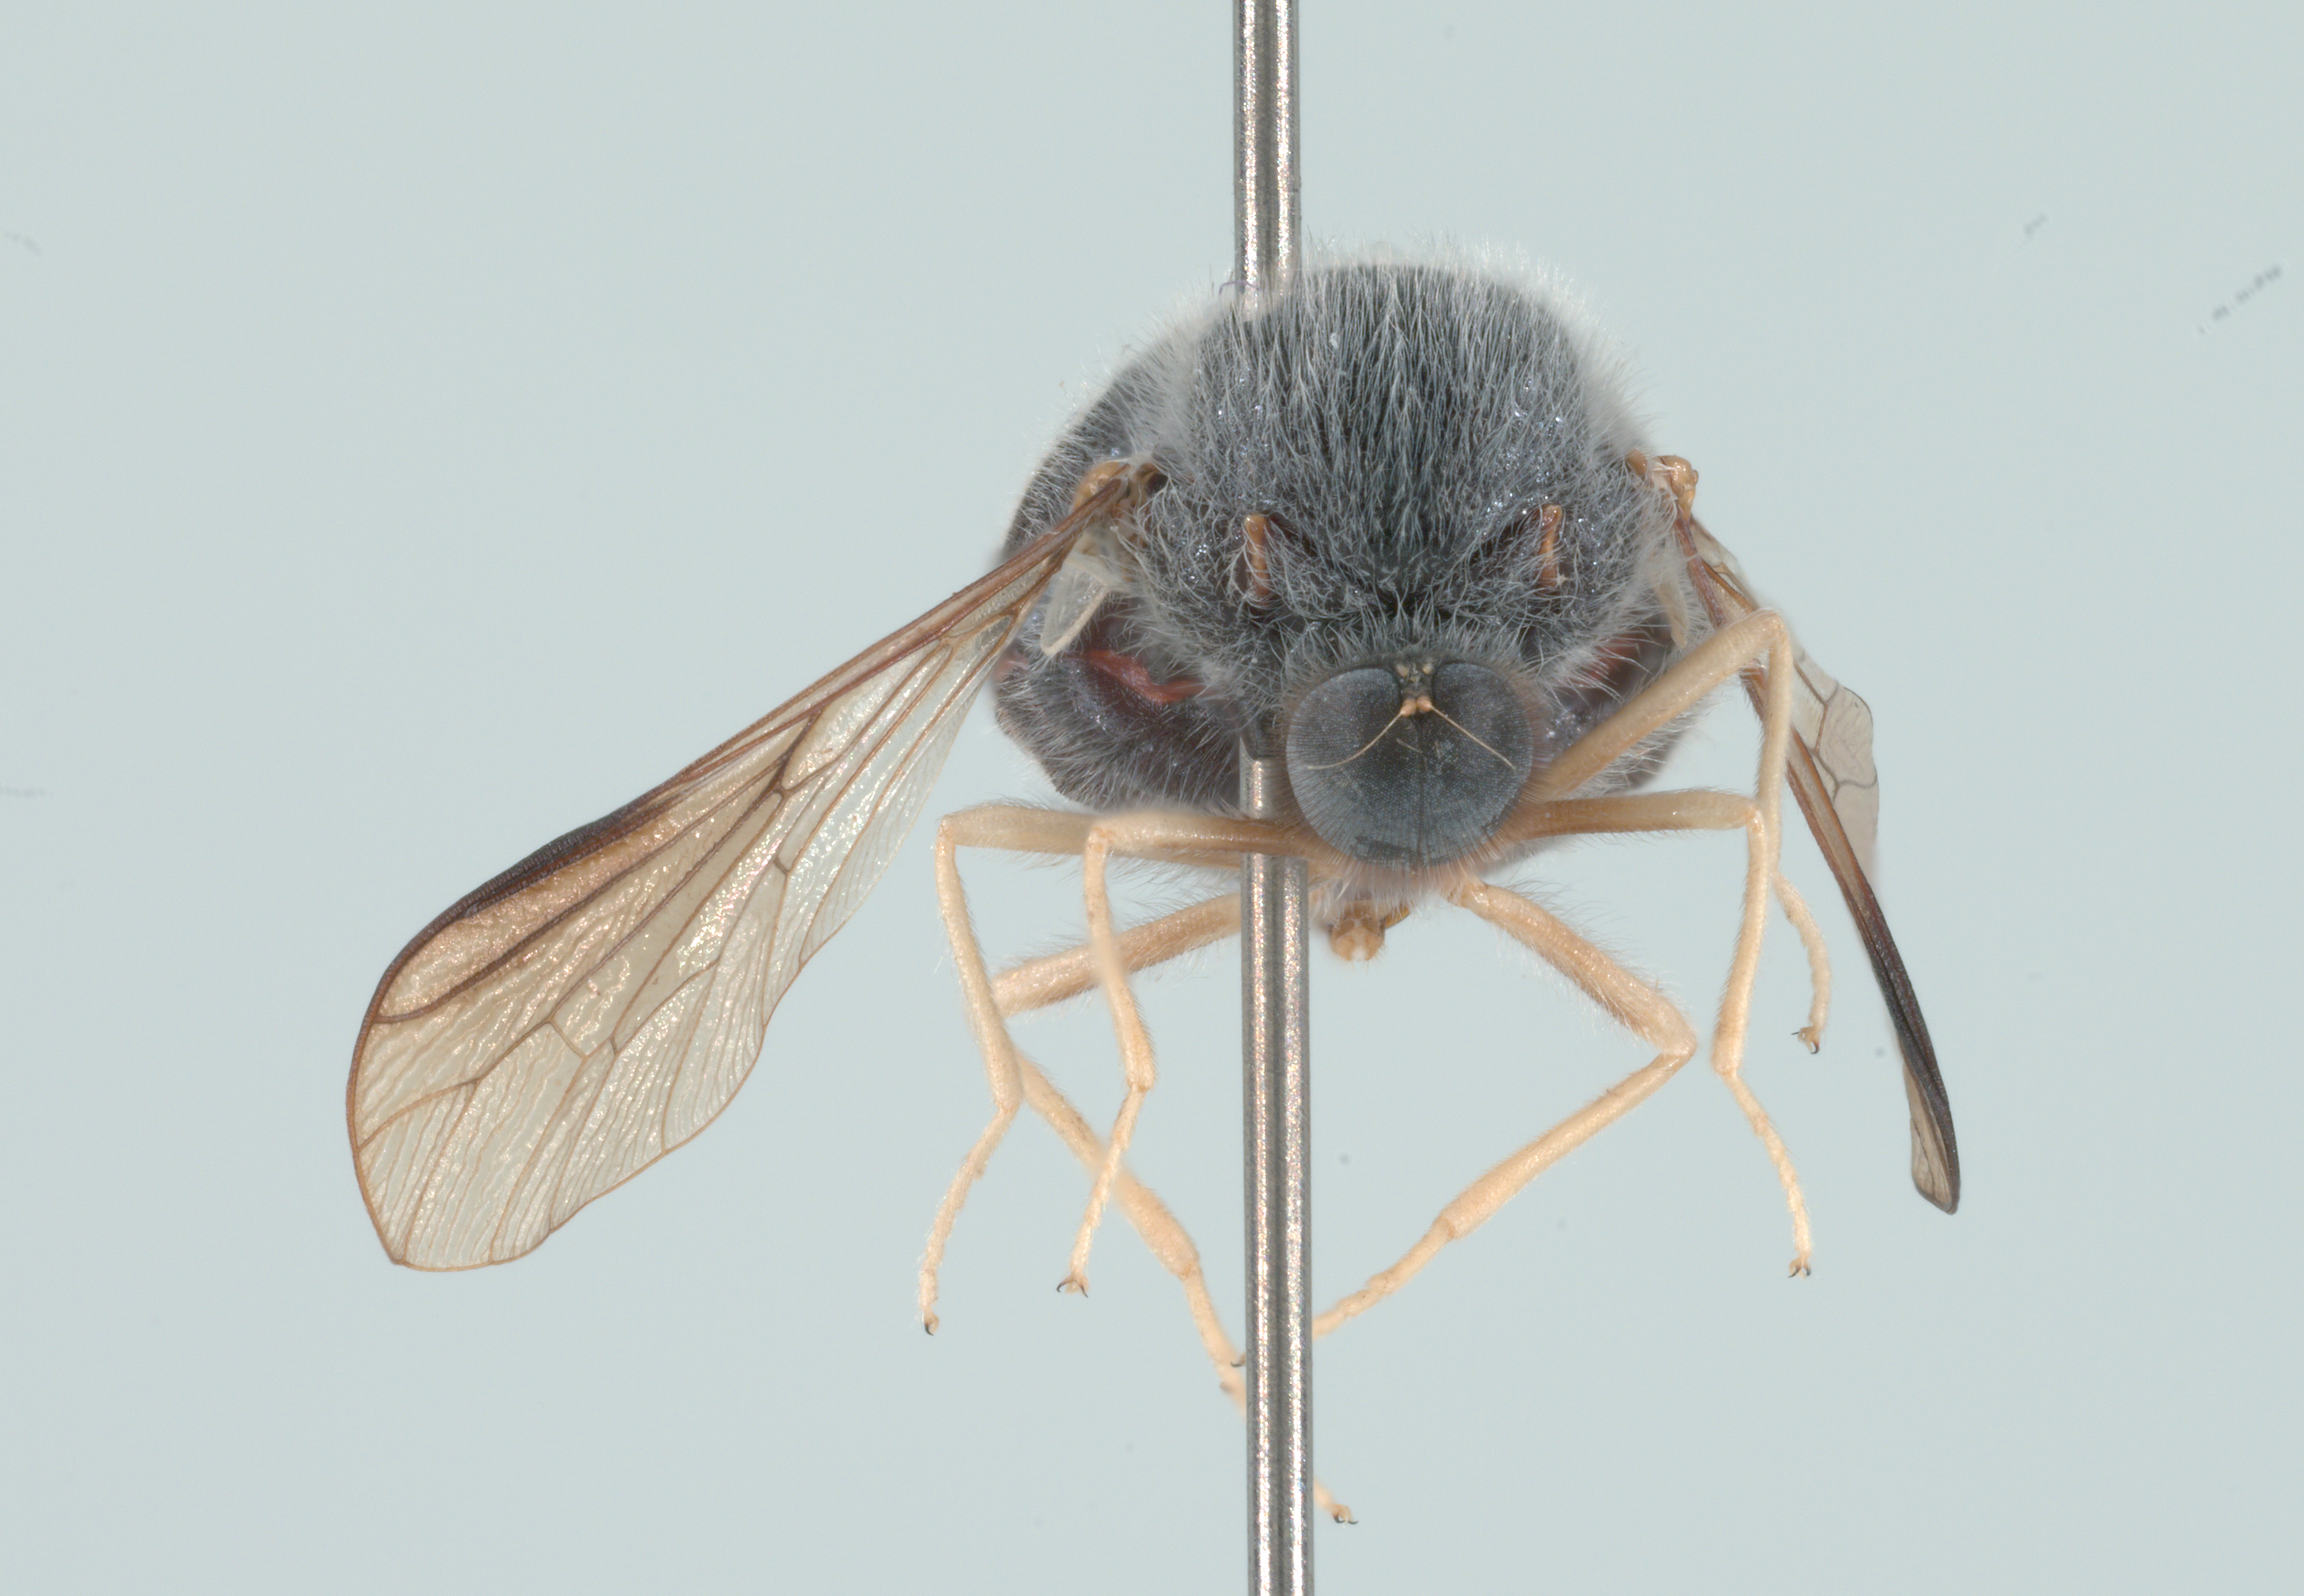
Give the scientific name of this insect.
Turbopsebius sulphuripes
